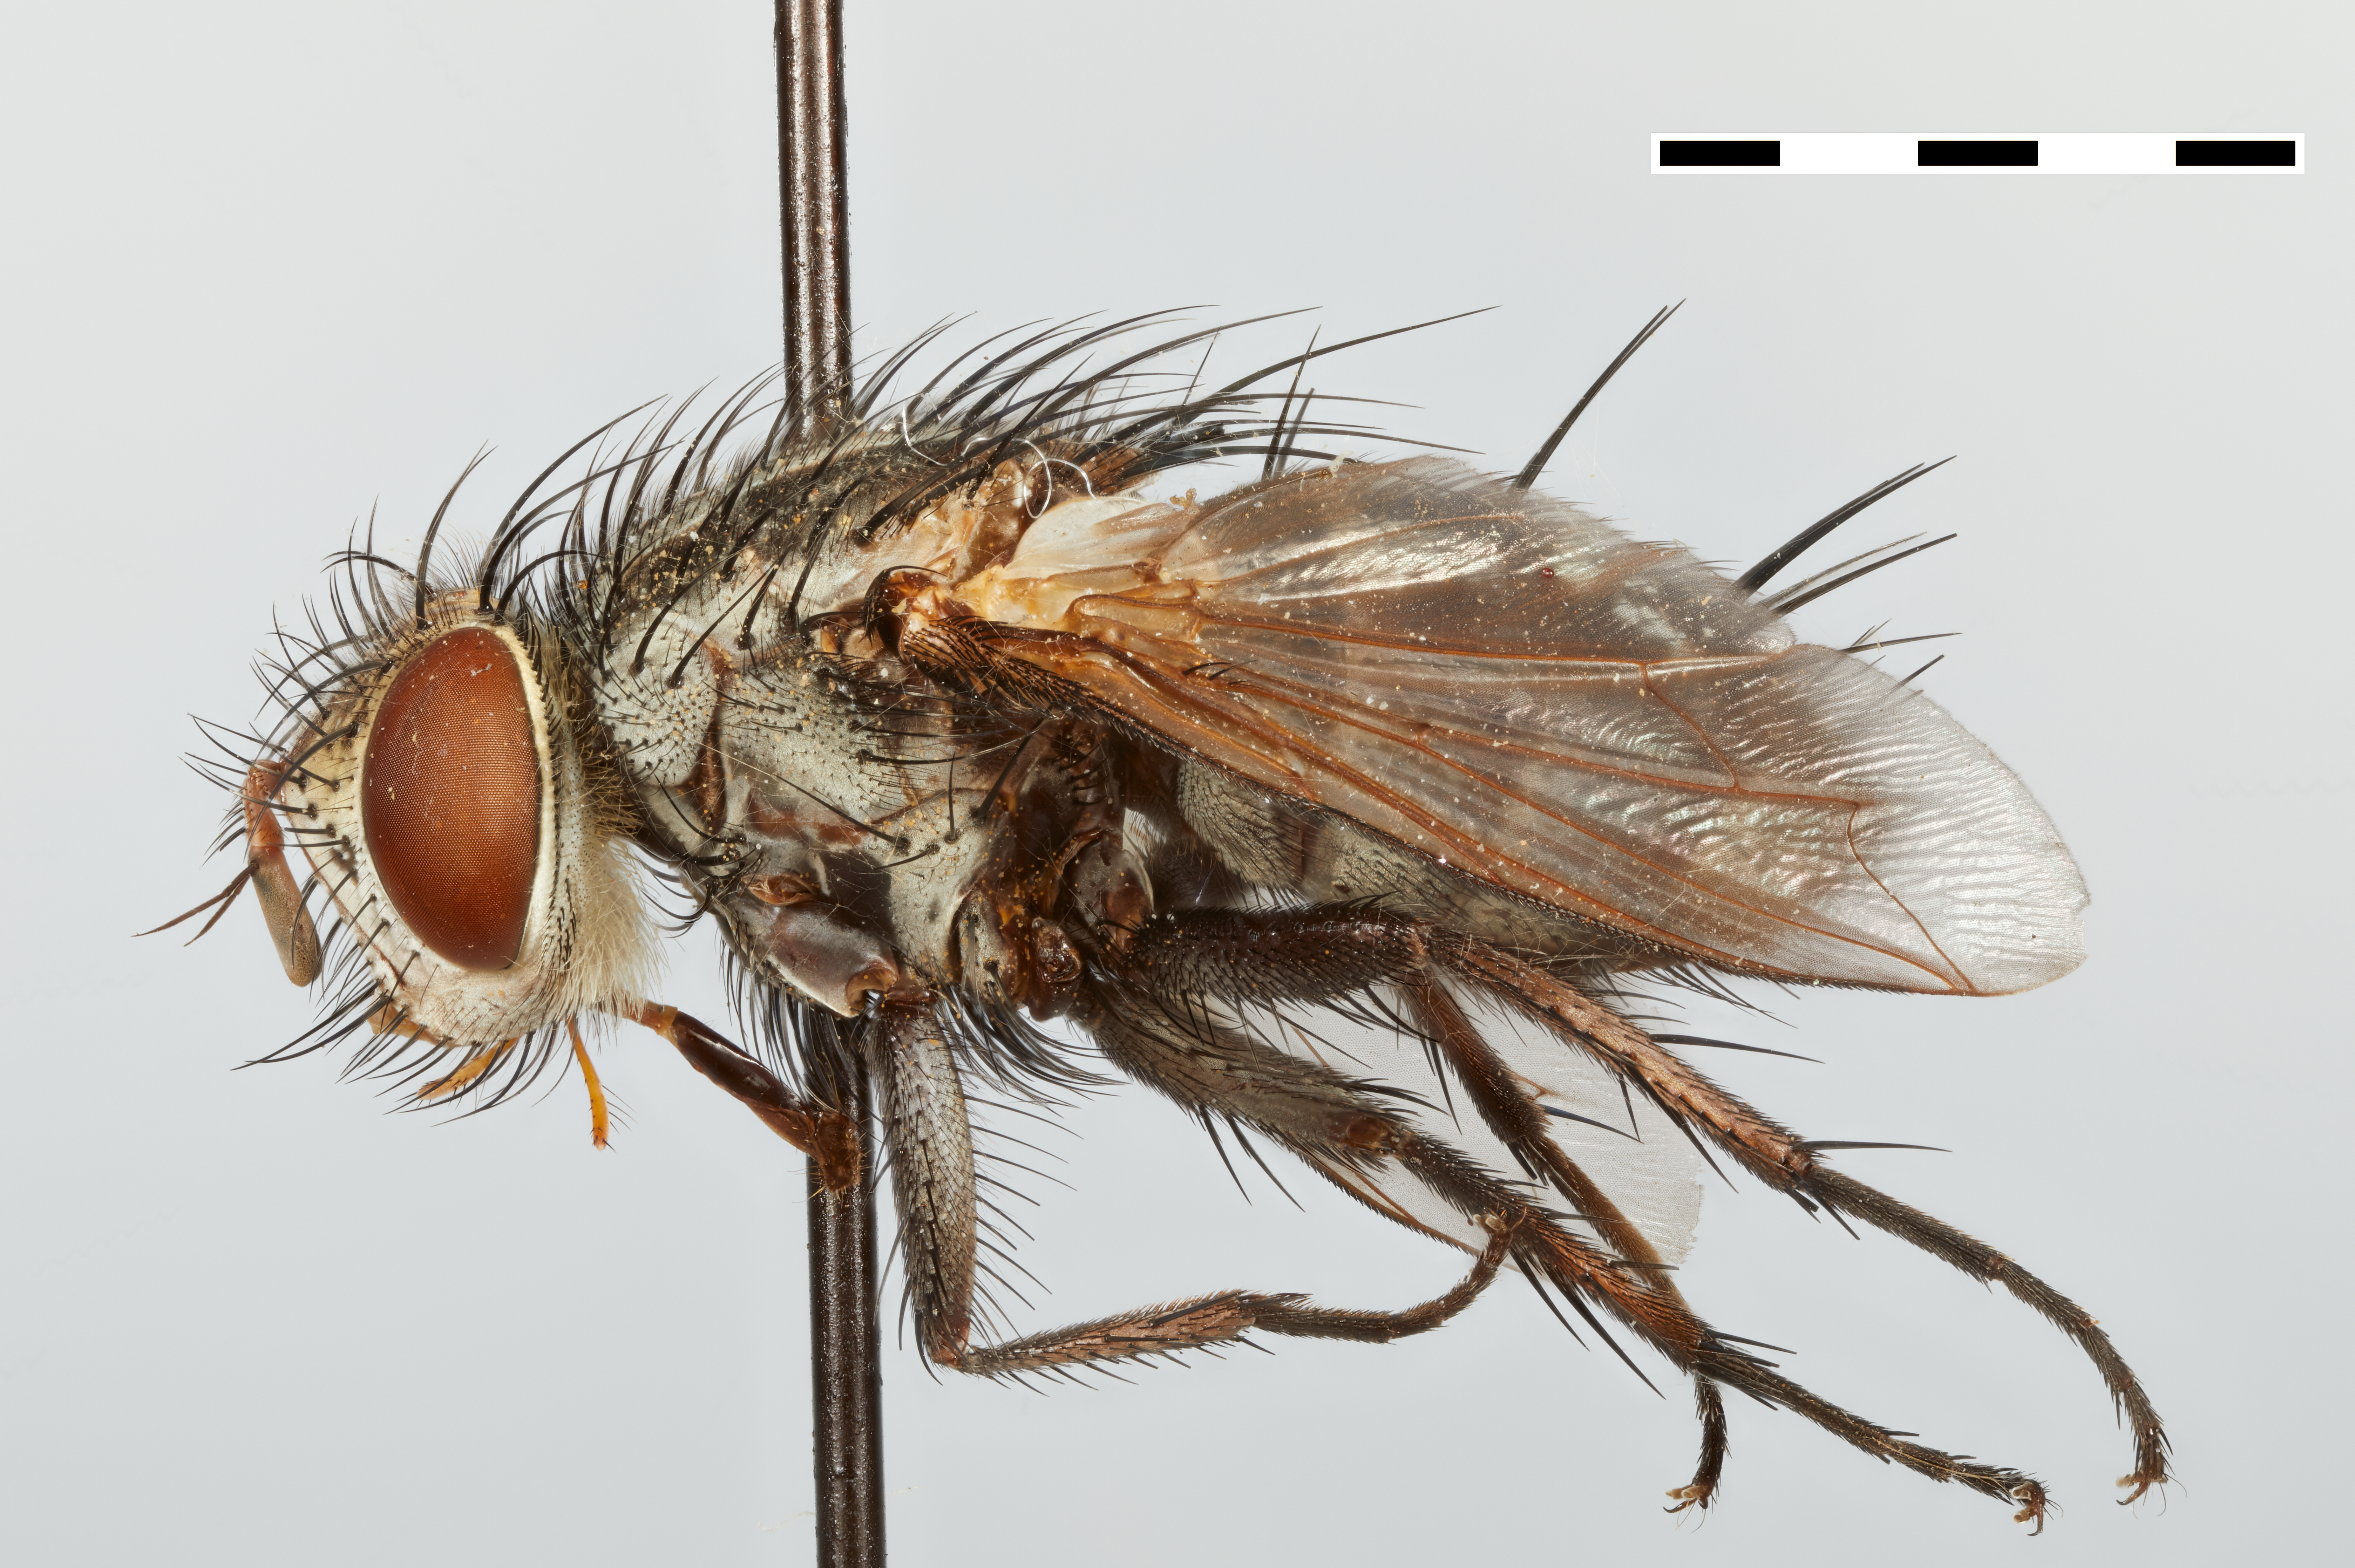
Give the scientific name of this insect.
Eophrissopolia acroglossoides
